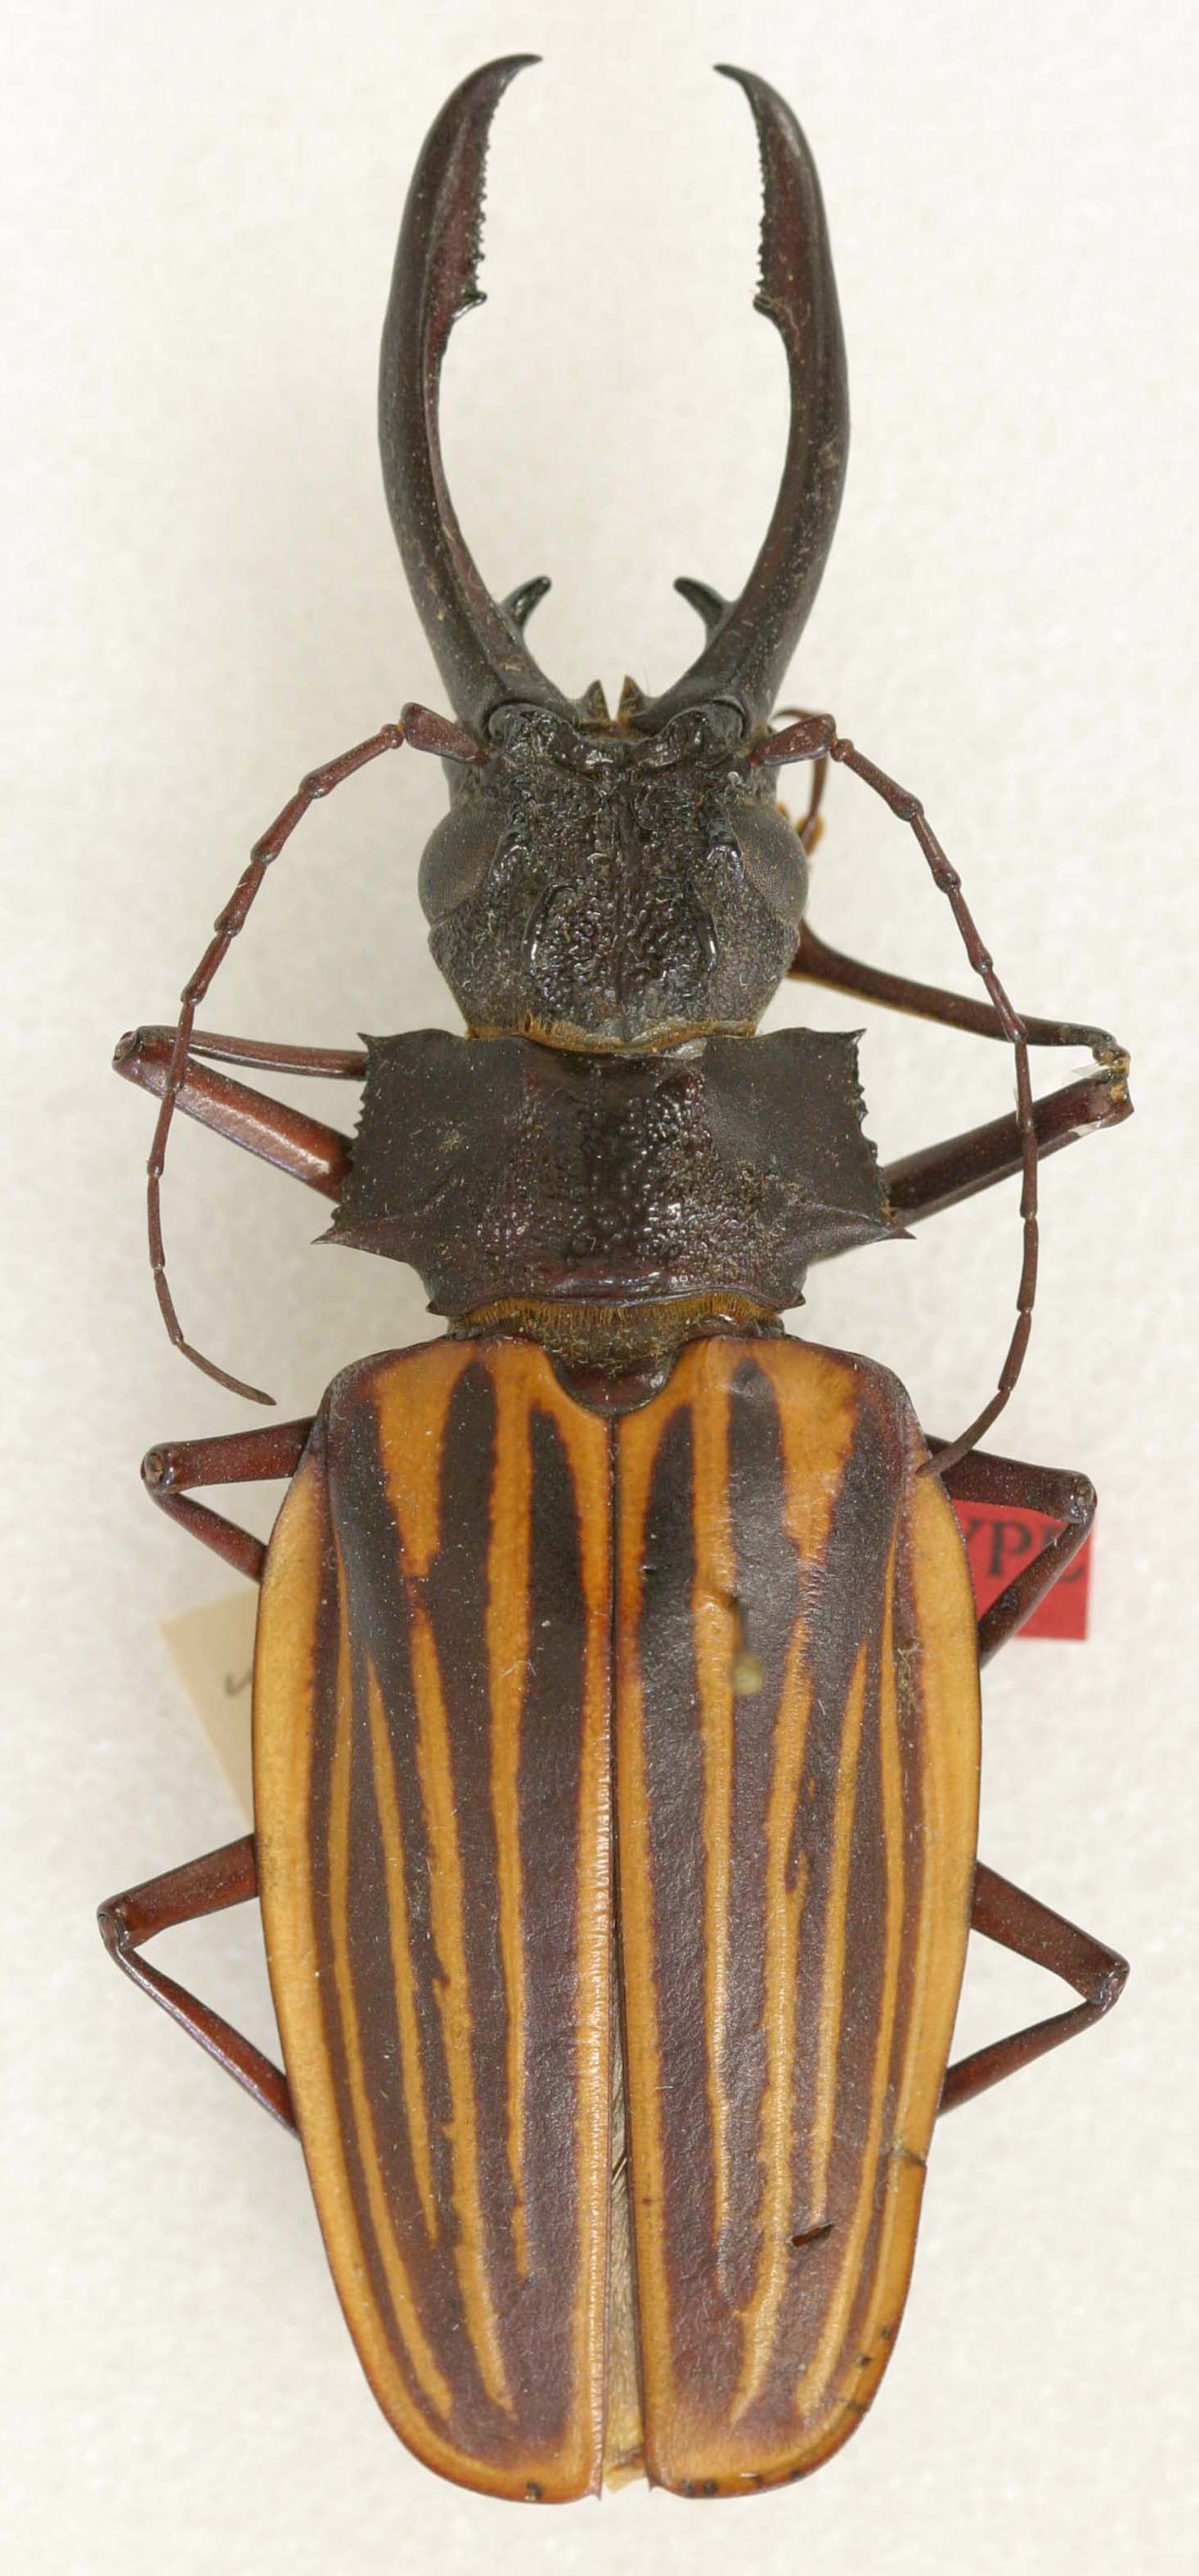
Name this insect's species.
Macrodontia batesi (also Macrodontia dejeani)
